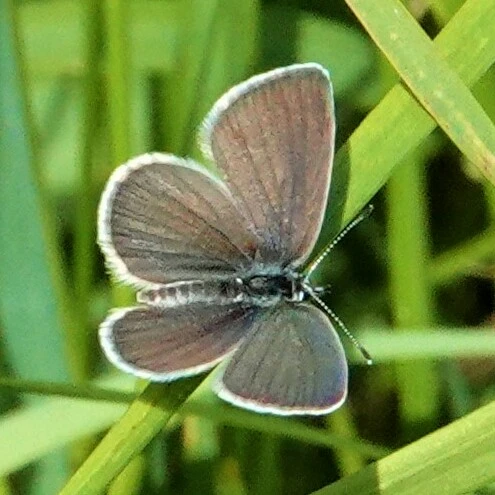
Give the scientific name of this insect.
Cupido minimus
